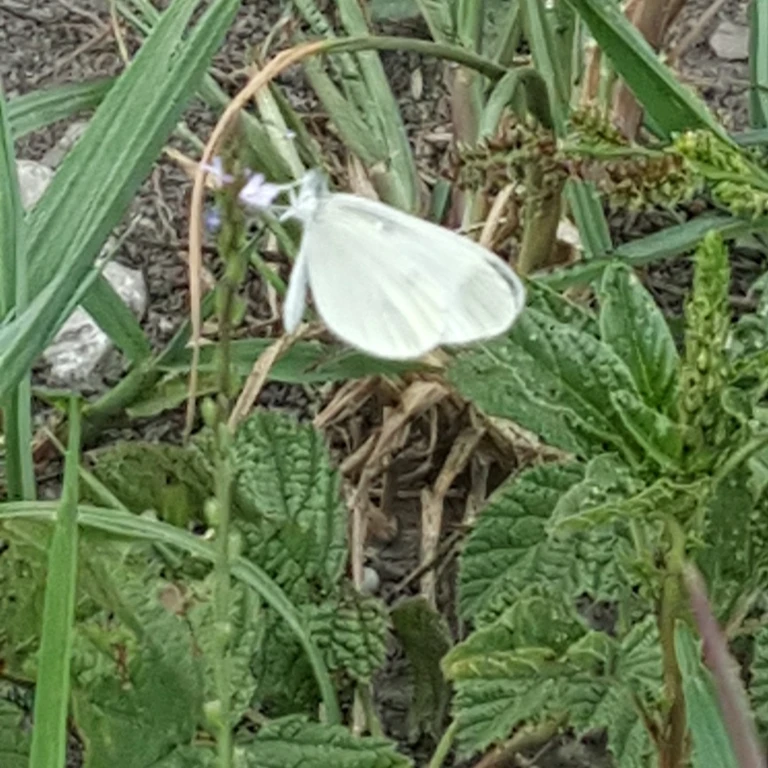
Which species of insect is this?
Leptidea sinapis/juvernica
